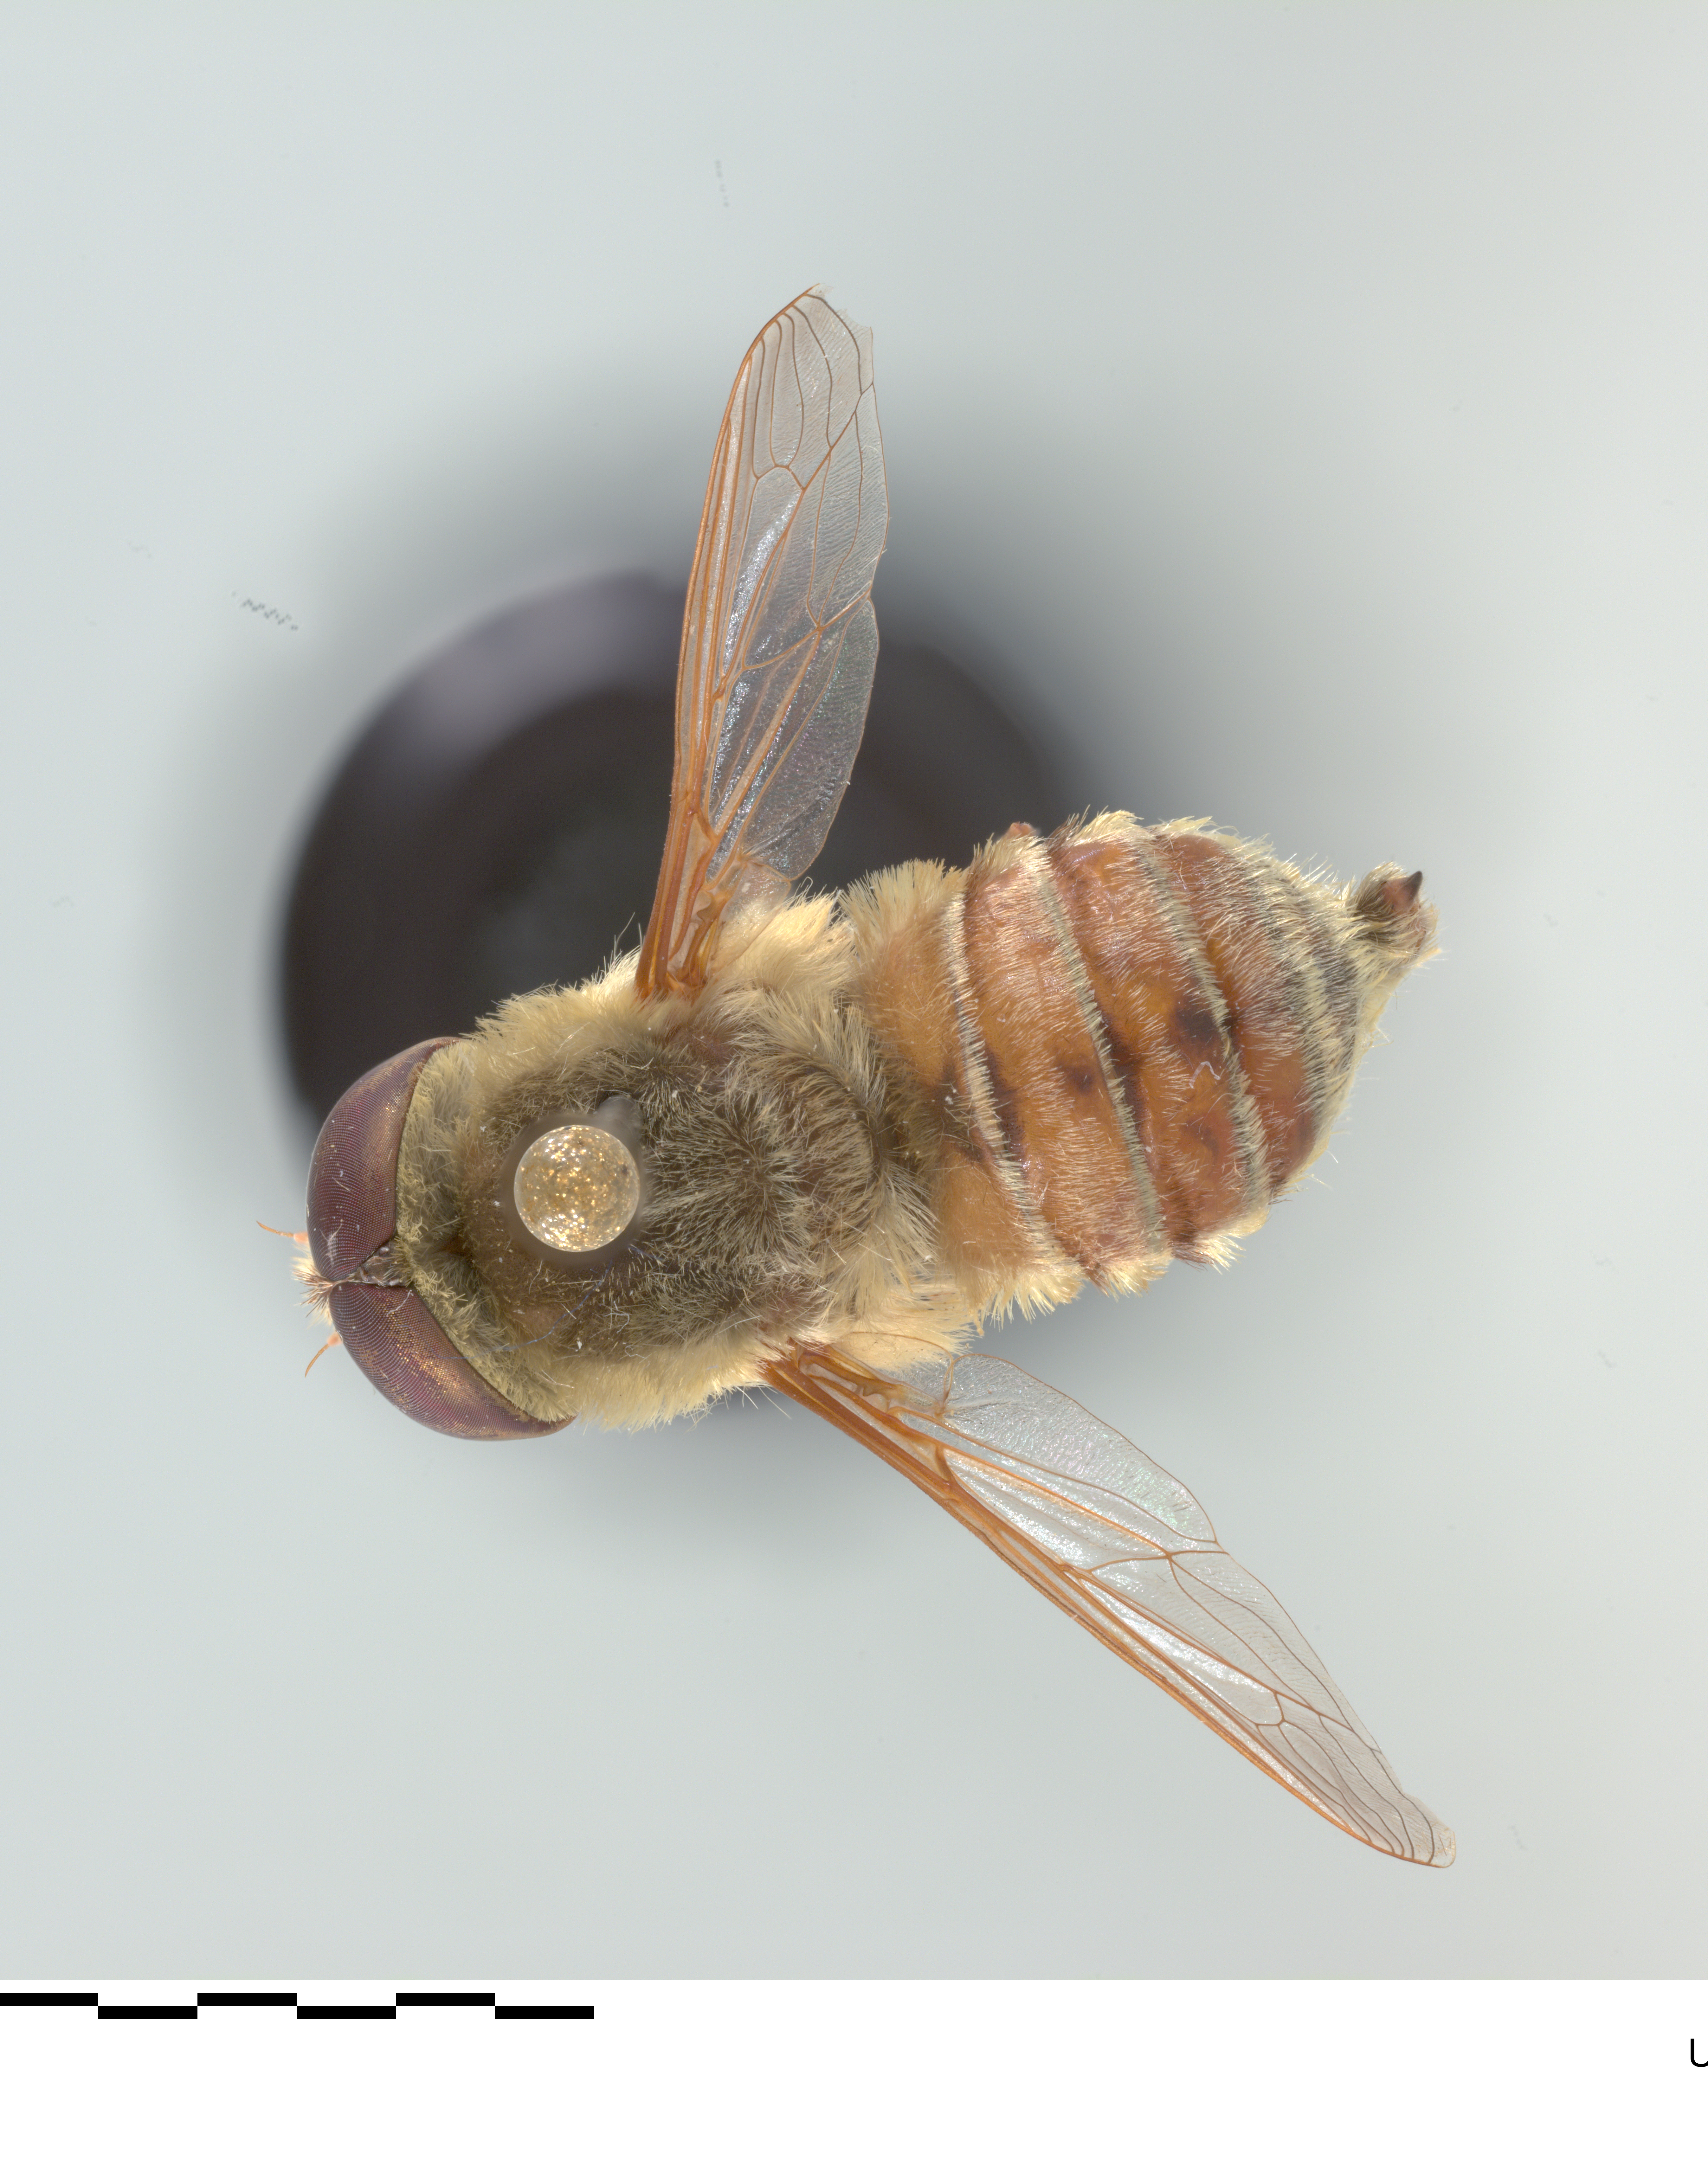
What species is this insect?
Neorhynchocephalus volaticus
